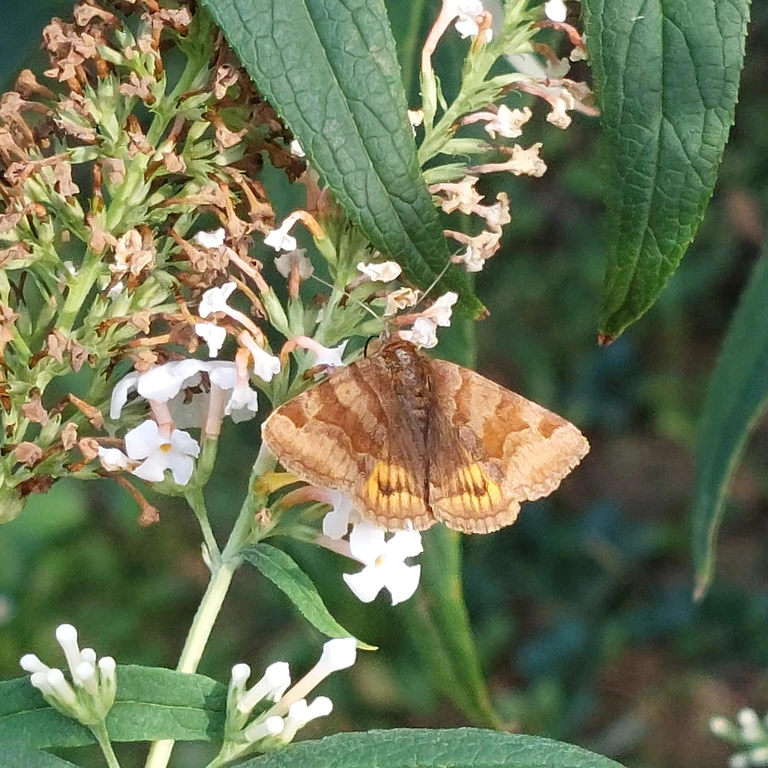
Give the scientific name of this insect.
Euclidia glyphica
